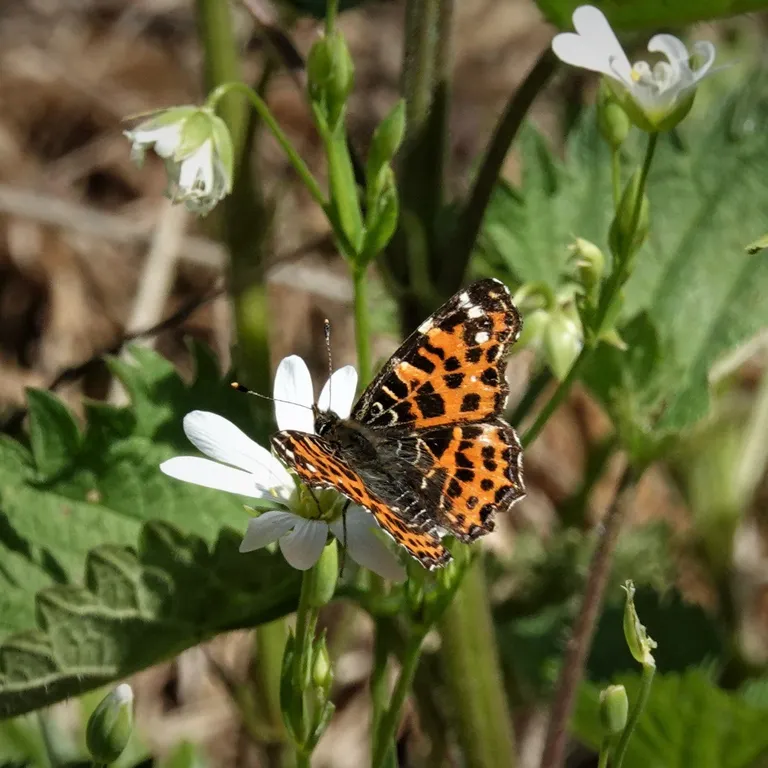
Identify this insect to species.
Araschnia levana
